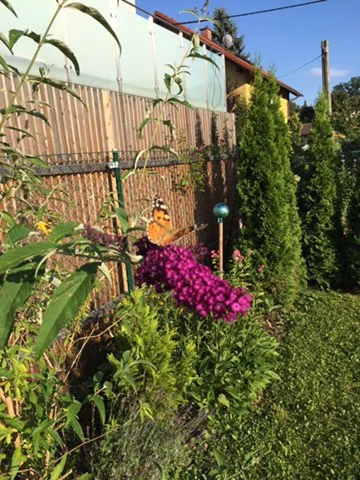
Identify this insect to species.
Vanessa cardui
